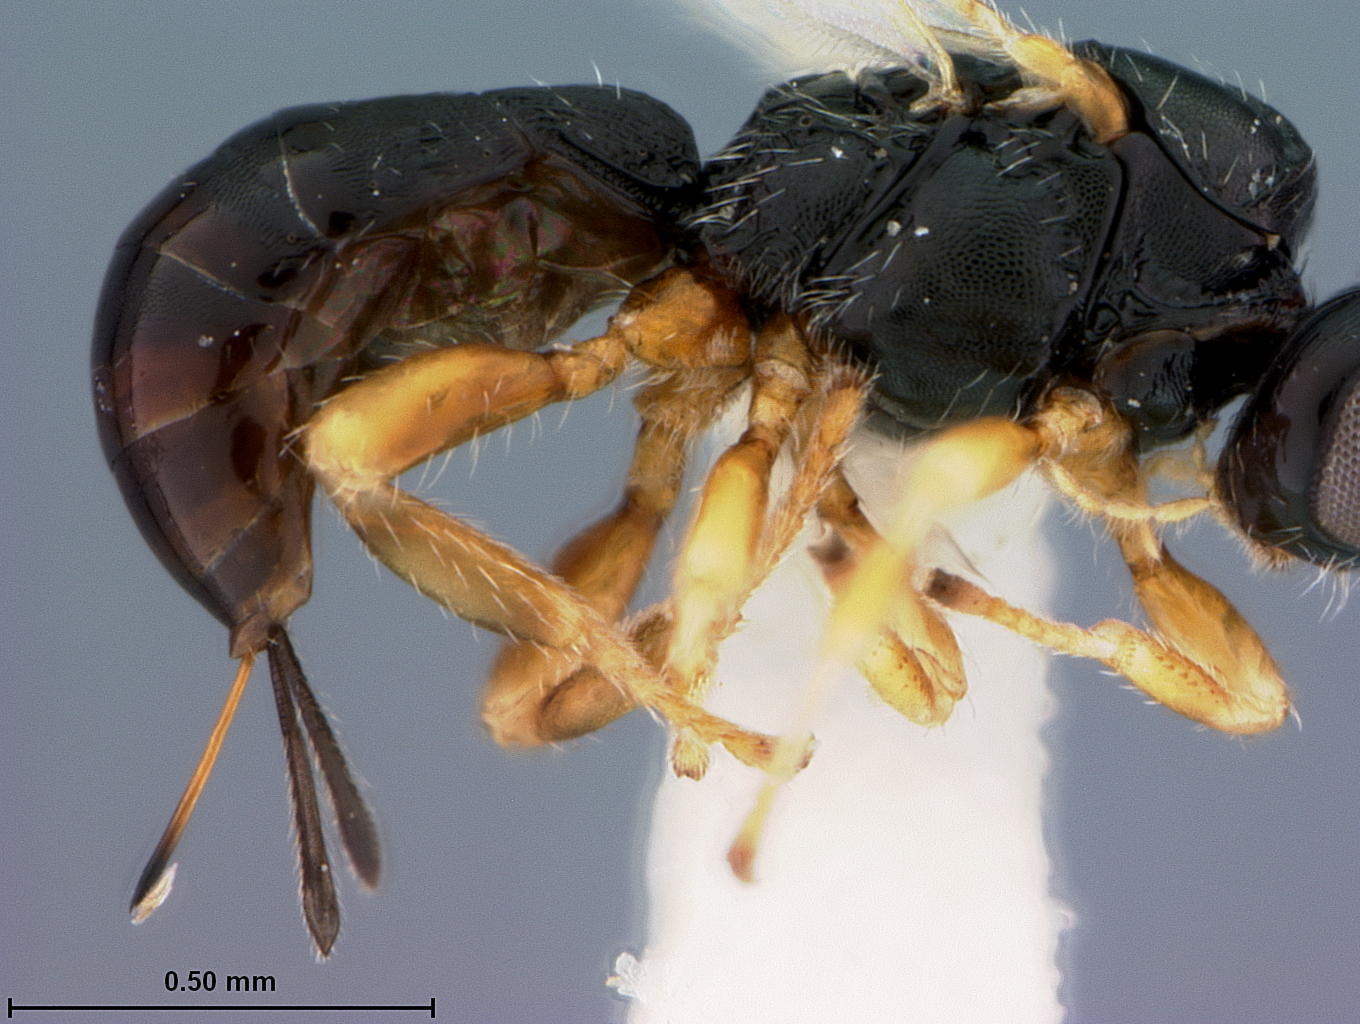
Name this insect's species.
Coiba guanaensis
